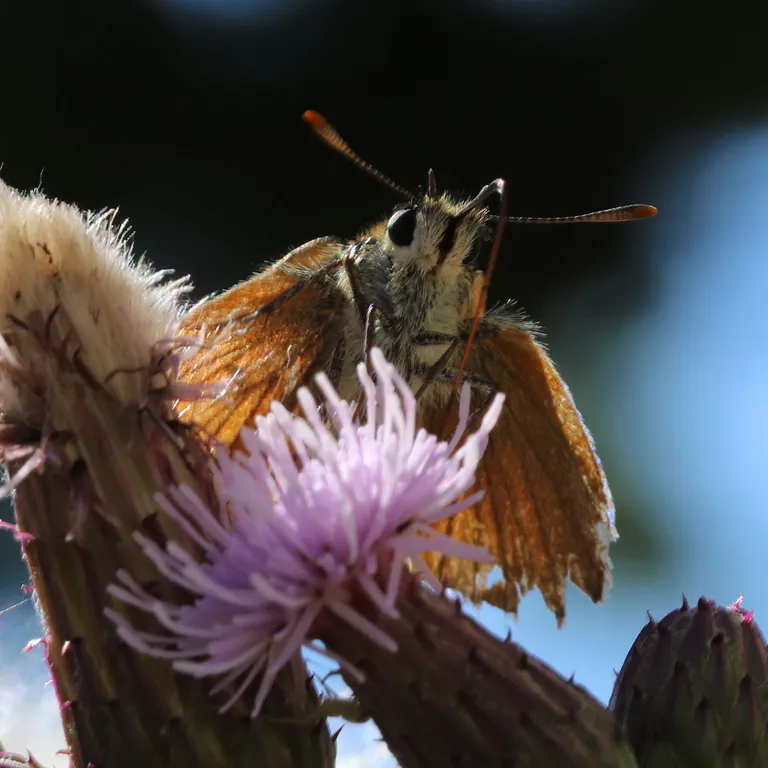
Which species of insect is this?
Thymelicus sylvestris
